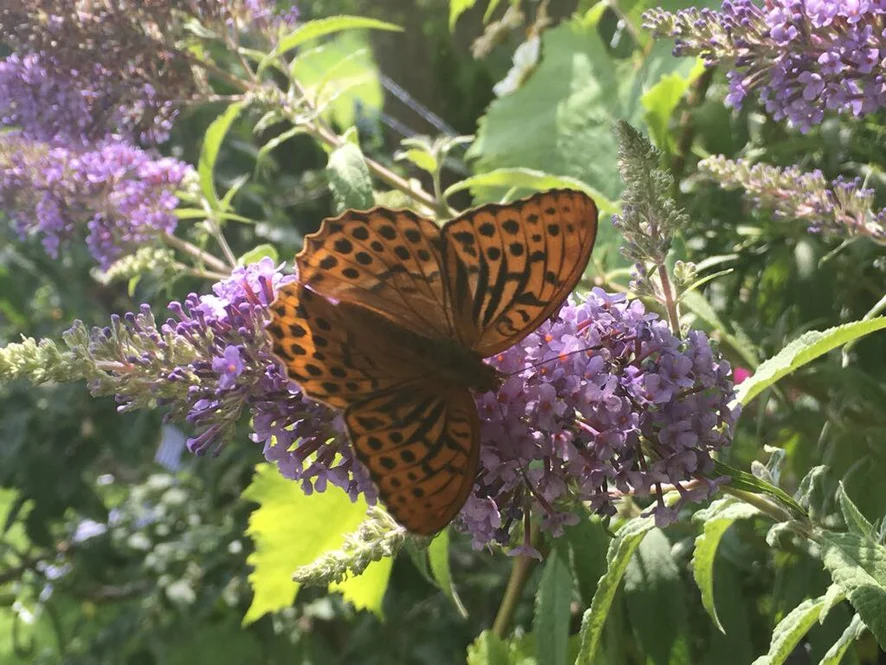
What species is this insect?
Argynnis paphia
